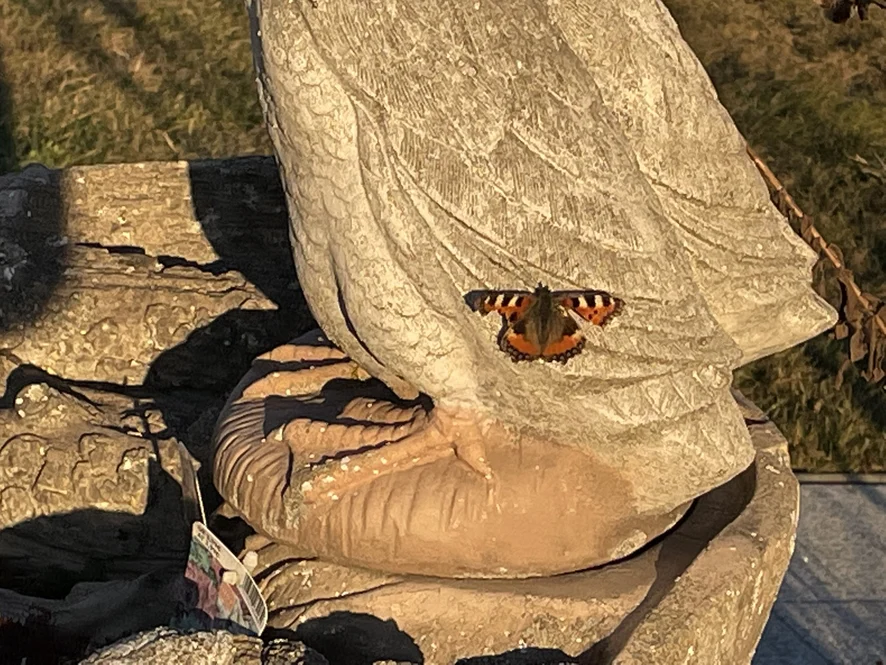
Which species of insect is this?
Aglais urticae
